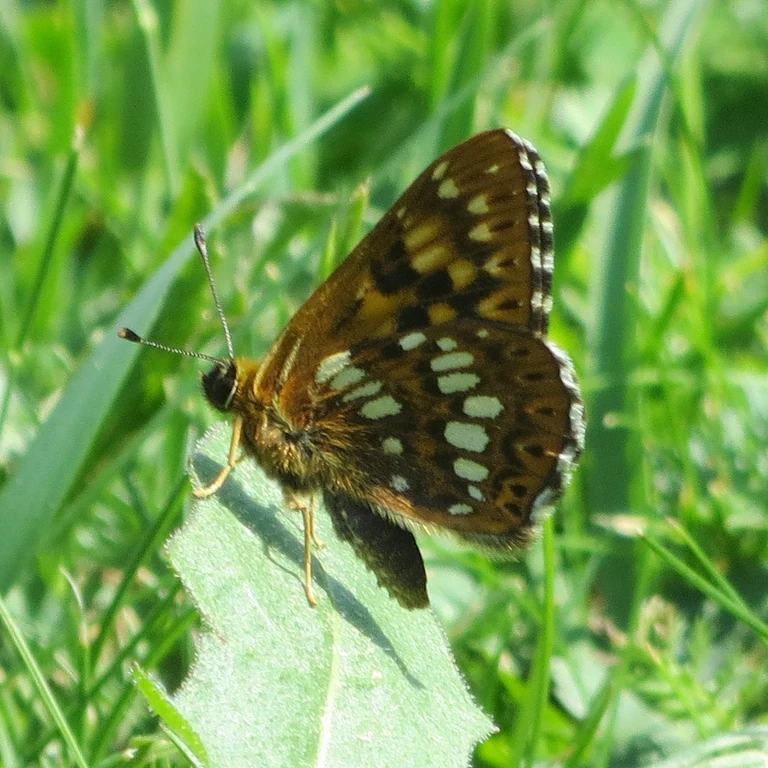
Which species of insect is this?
Hamearis lucina
